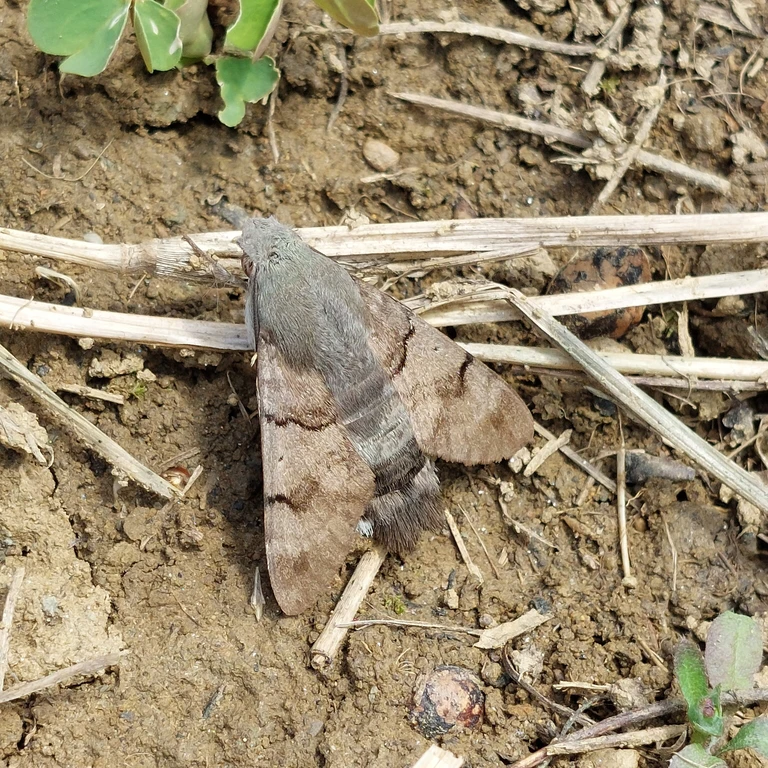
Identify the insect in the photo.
Macroglossum stellatarum
